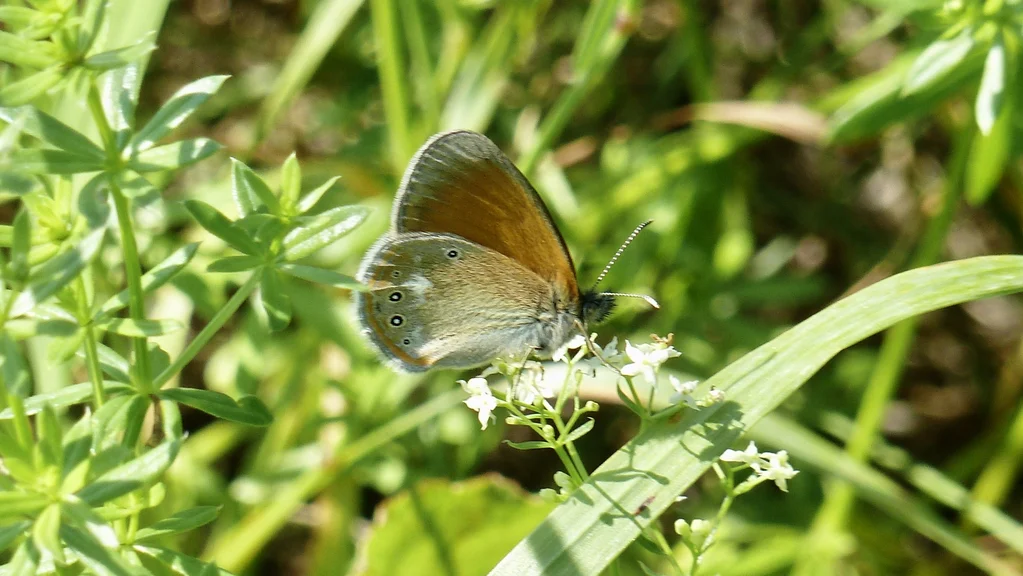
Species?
Coenonympha glycerion (also Coenonympha iphis)
